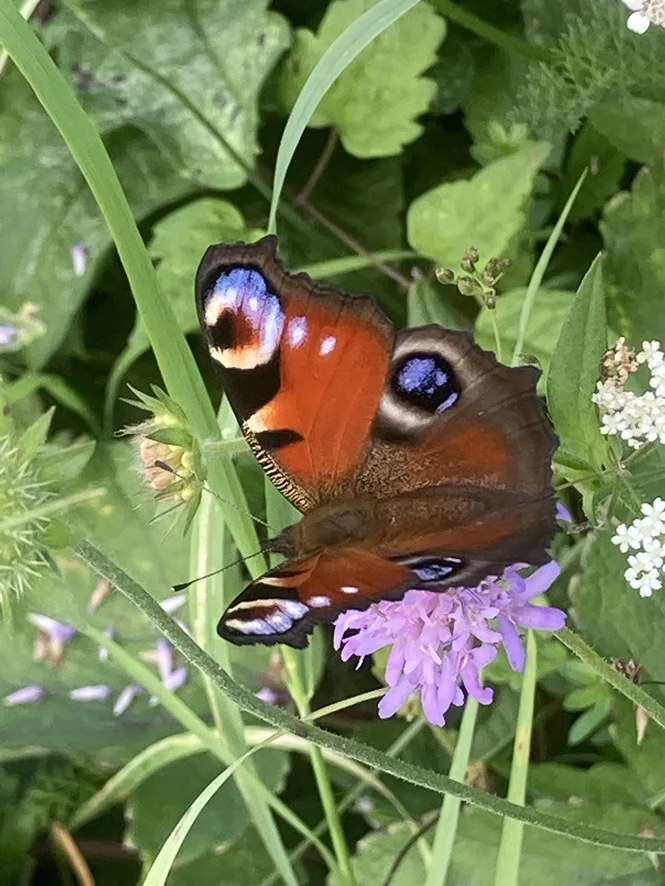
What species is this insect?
Aglais io
